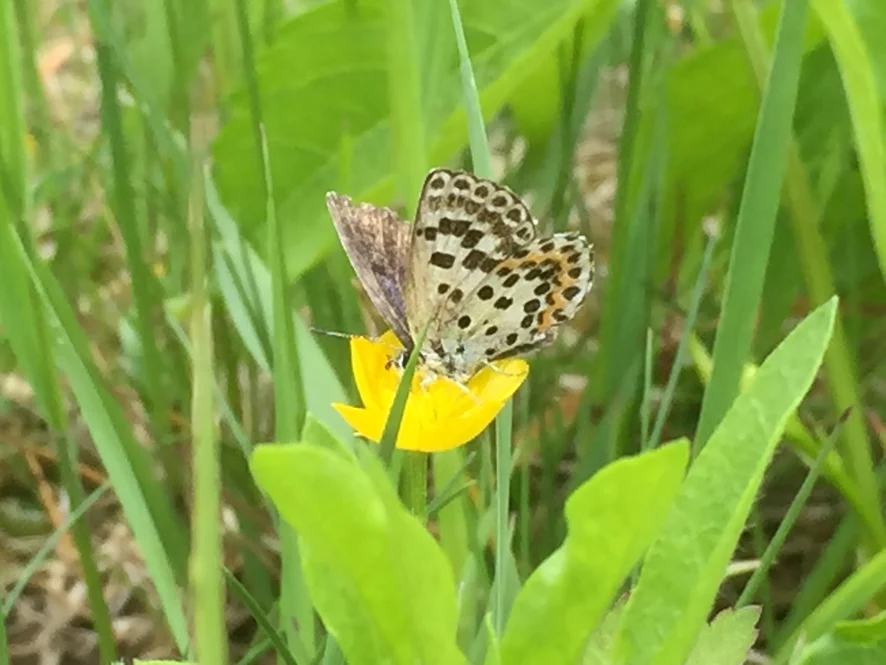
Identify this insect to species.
Scolitantides orion
